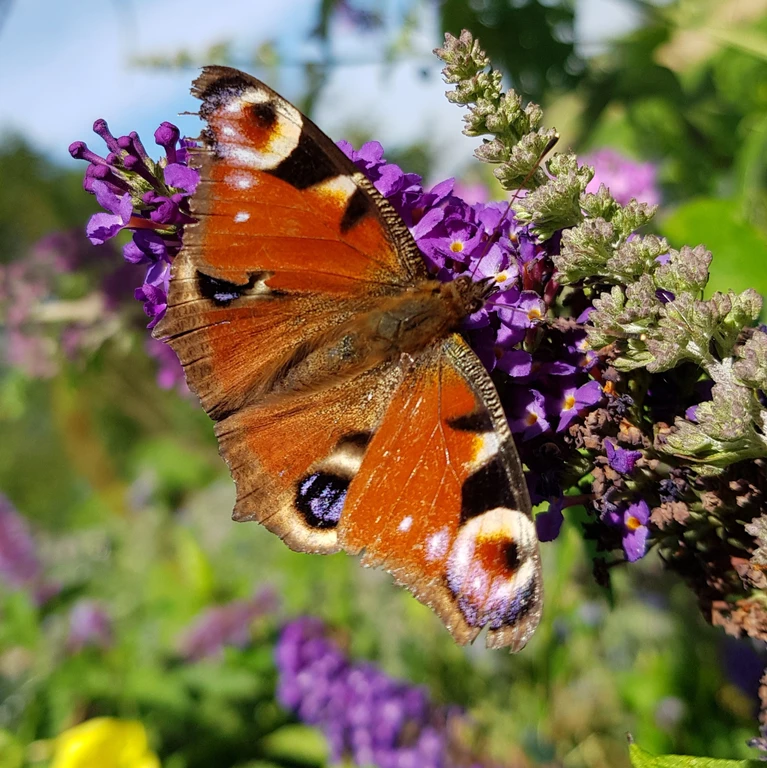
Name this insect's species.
Aglais io
